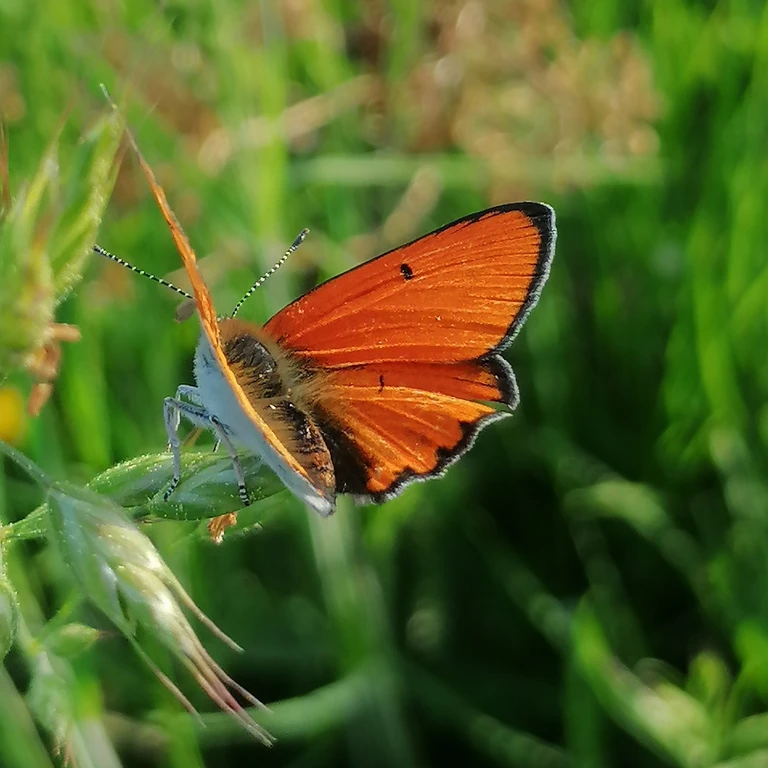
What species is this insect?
Lycaena dispar
